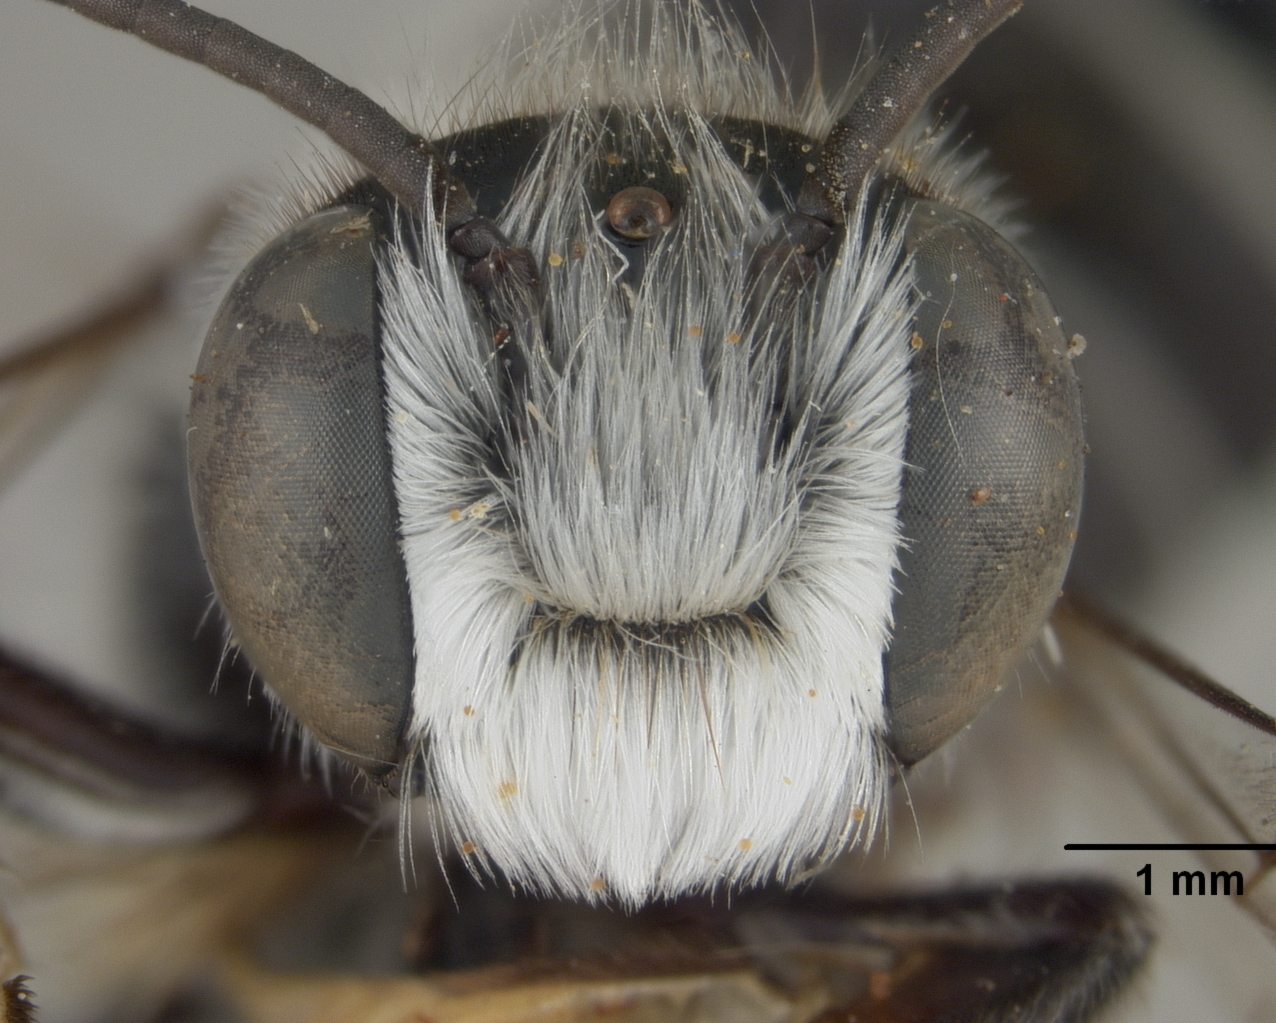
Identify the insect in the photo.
Megachile howardi
